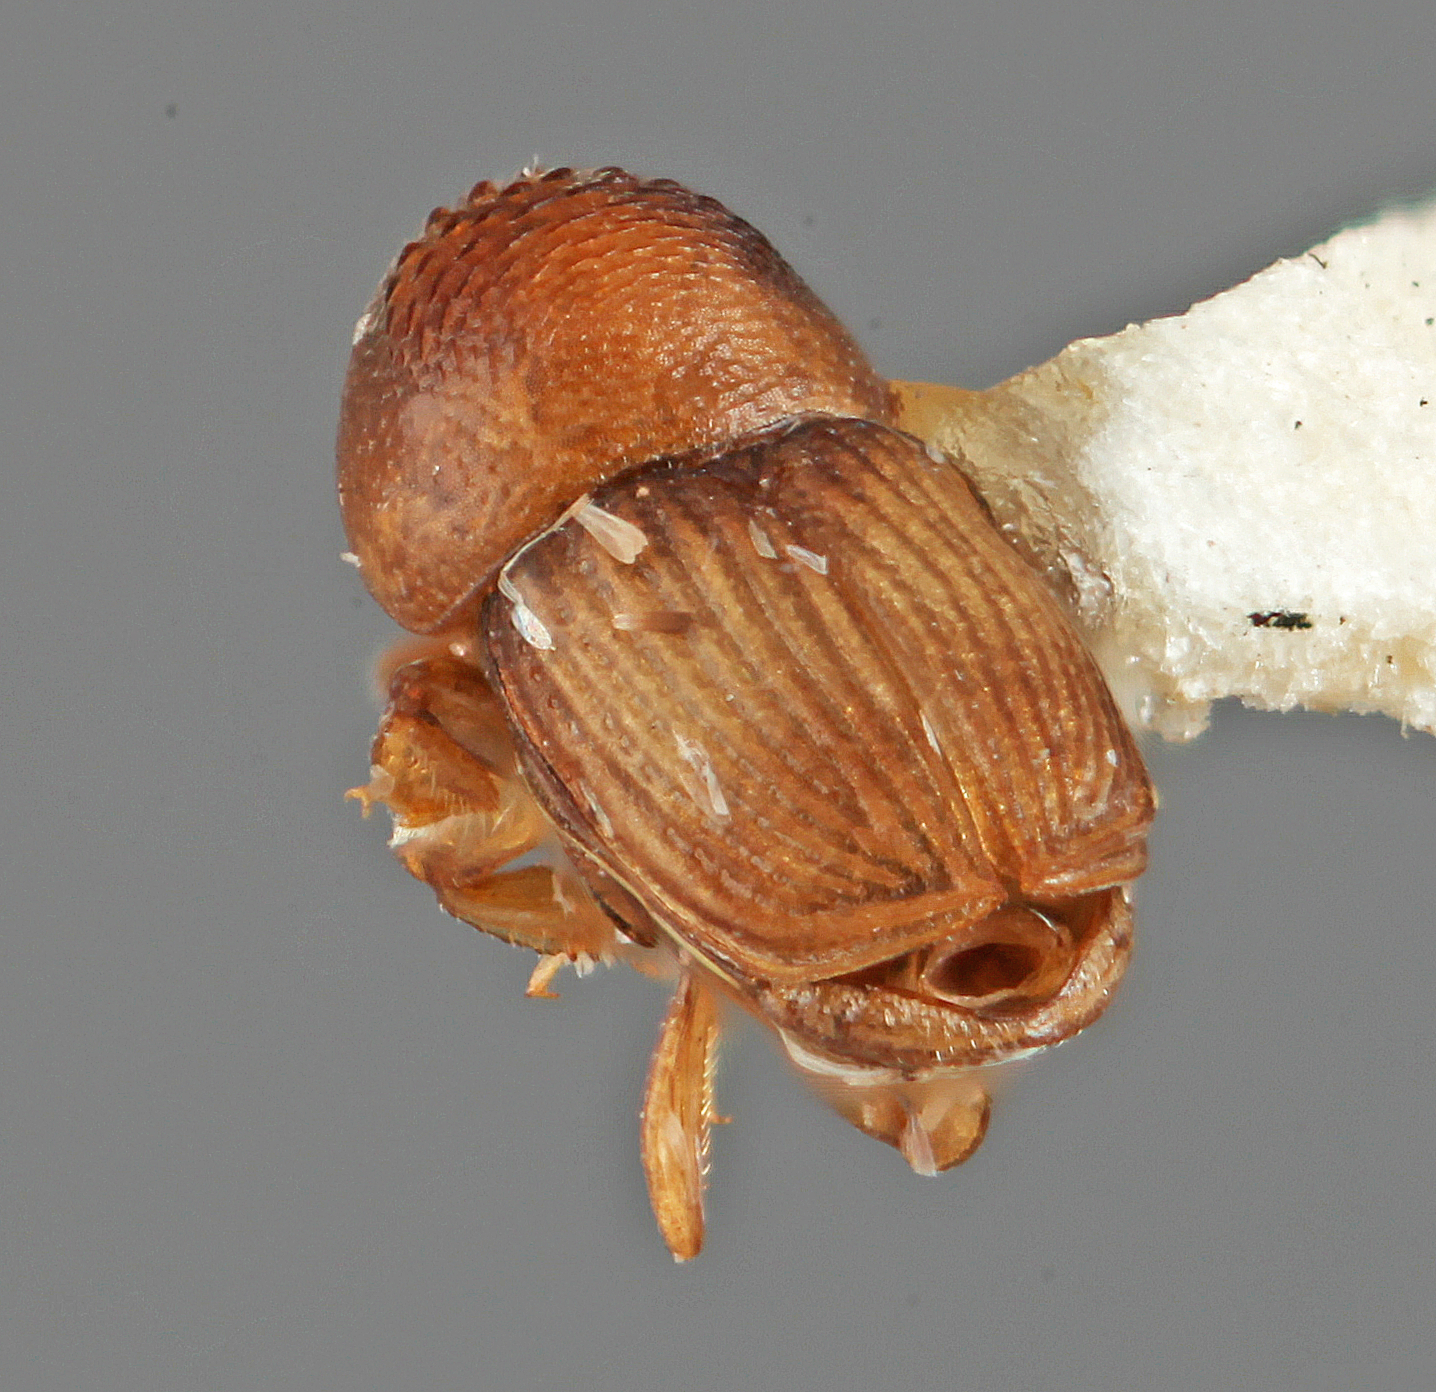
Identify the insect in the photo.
Scolytomimus bicolor
